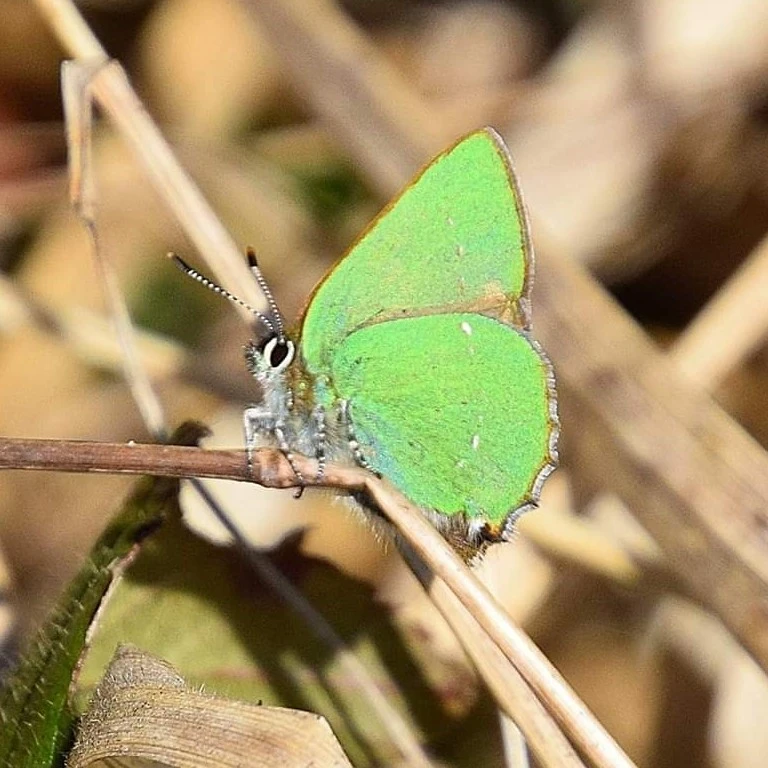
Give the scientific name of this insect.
Callophrys rubi
